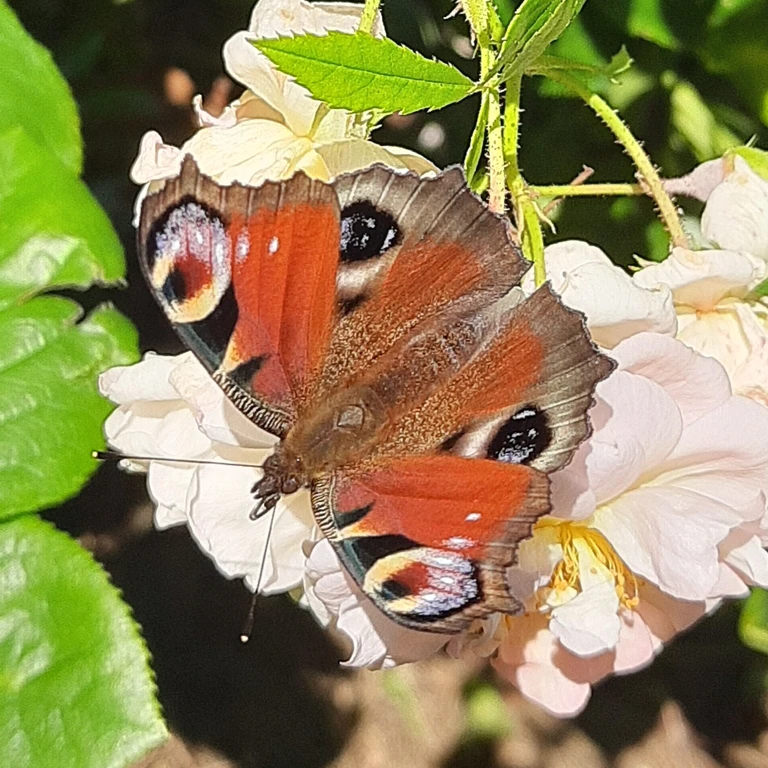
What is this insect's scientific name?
Aglais io
